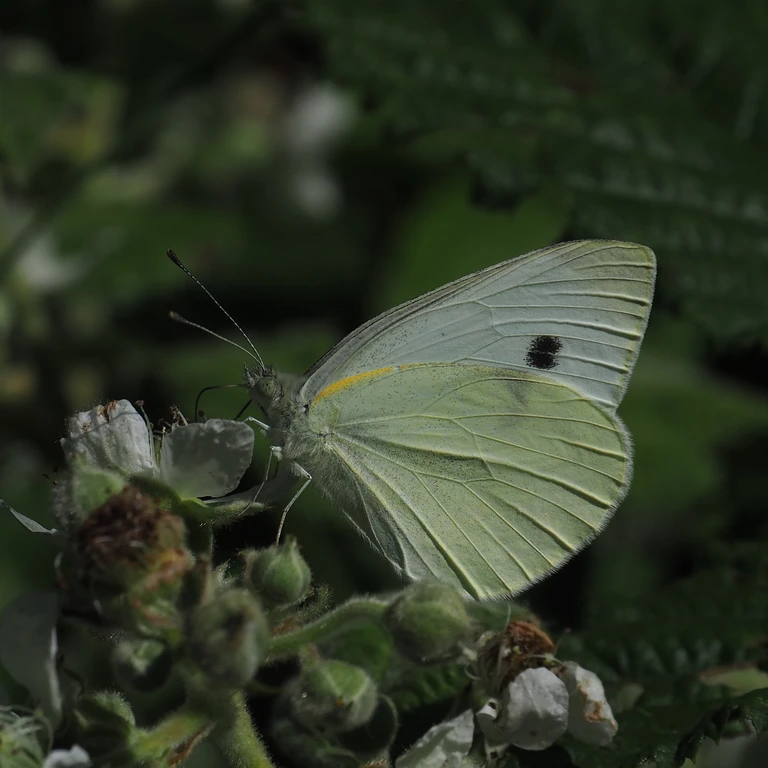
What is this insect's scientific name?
Pieris rapae
